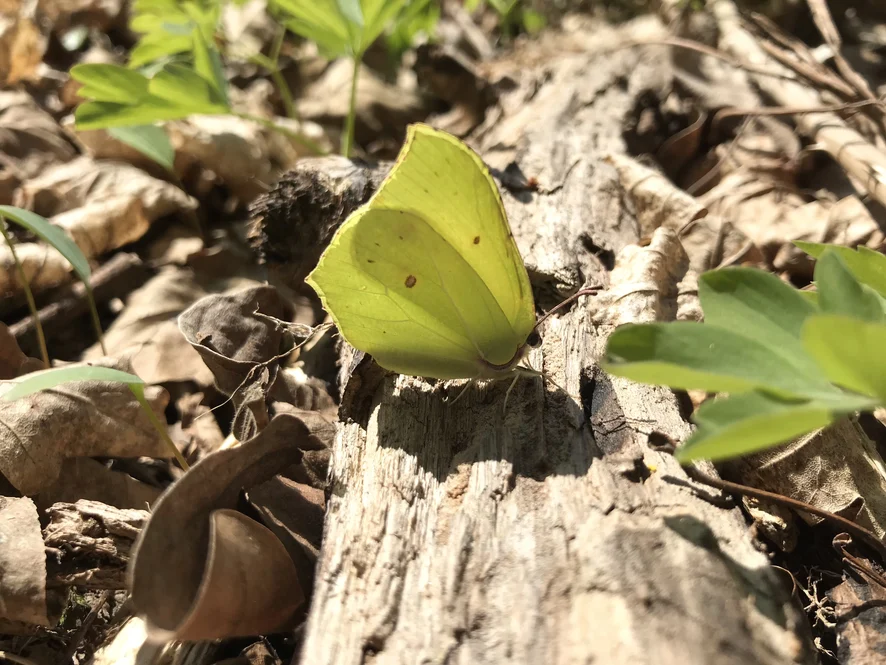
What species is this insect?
Gonepteryx rhamni
